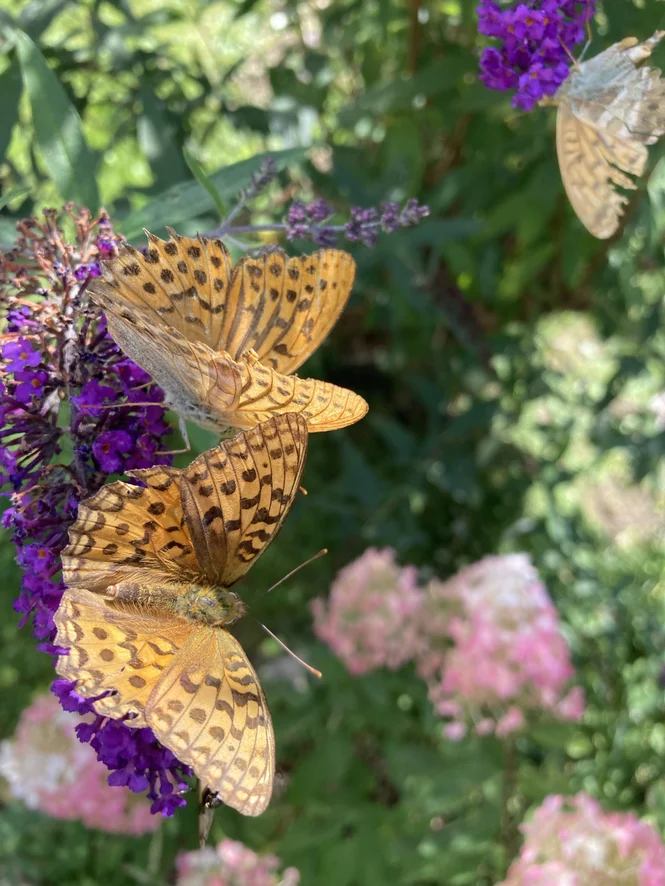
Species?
Argynnis paphia
